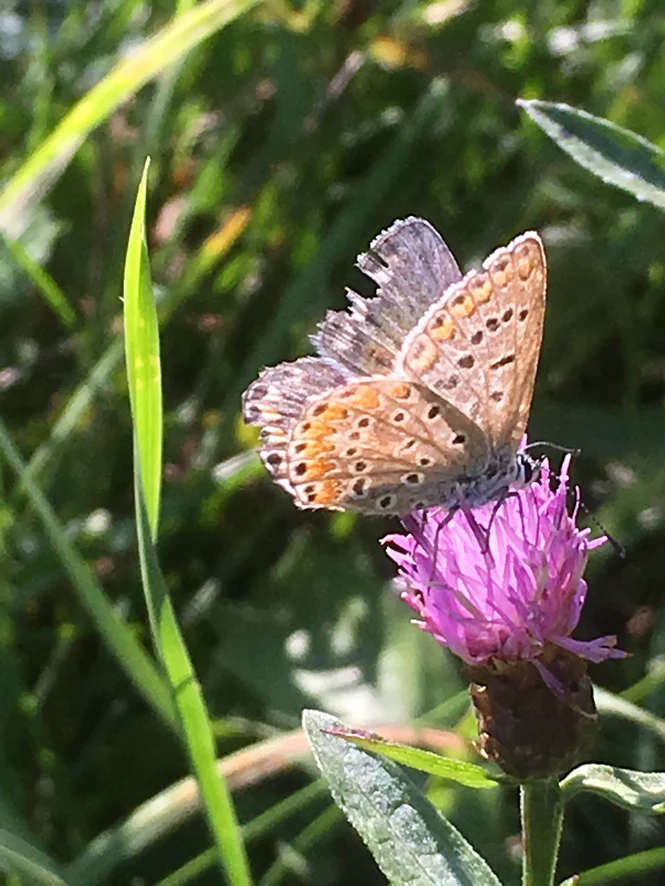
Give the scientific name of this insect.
Polyommatus icarus
